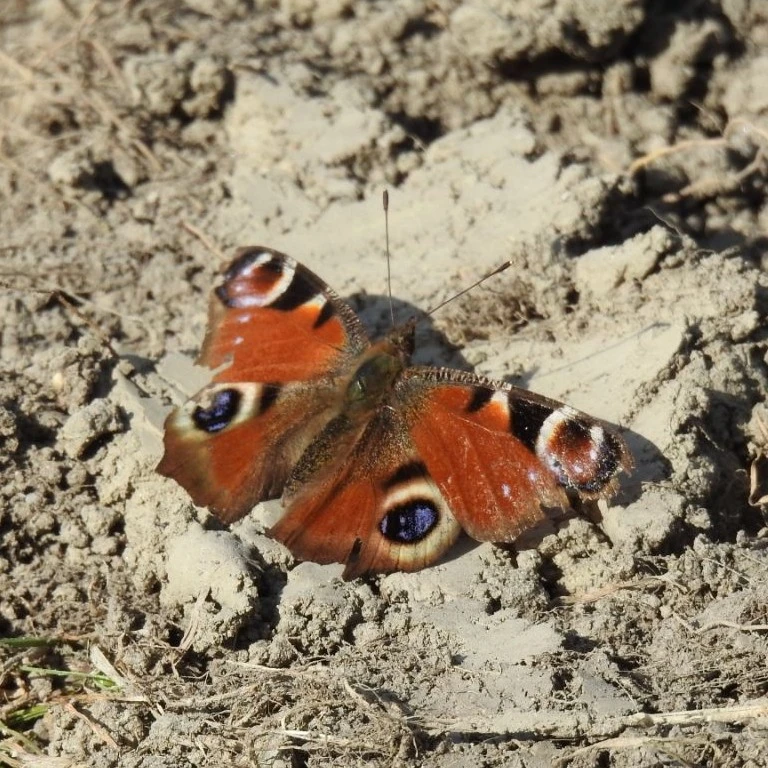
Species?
Aglais io
